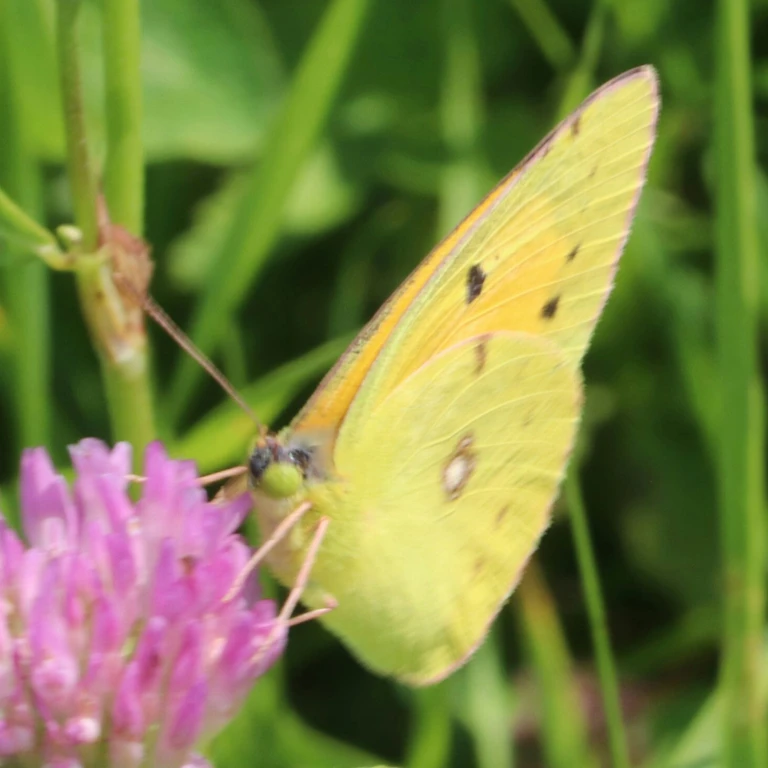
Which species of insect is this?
Colias croceus
